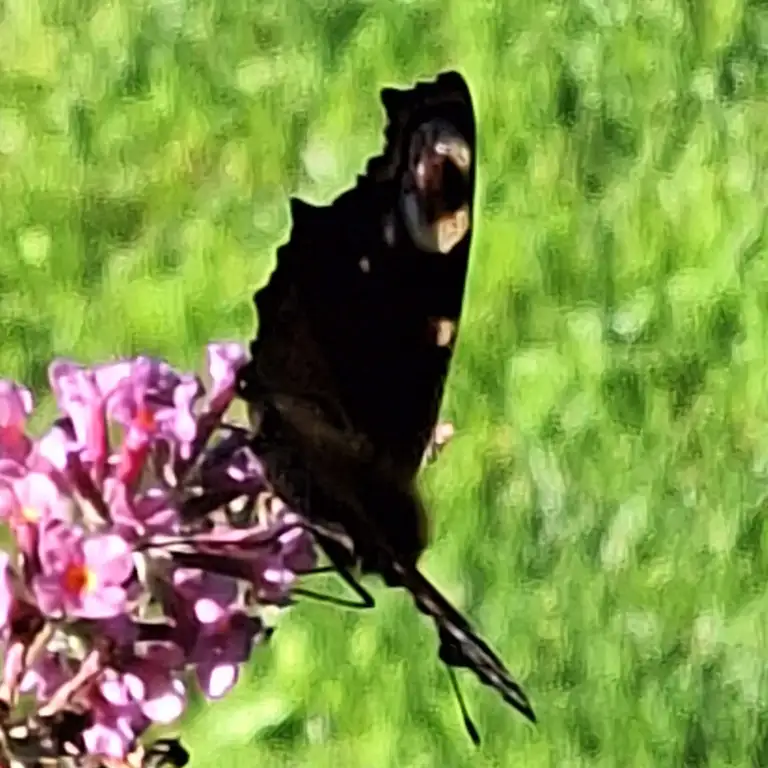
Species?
Aglais io
